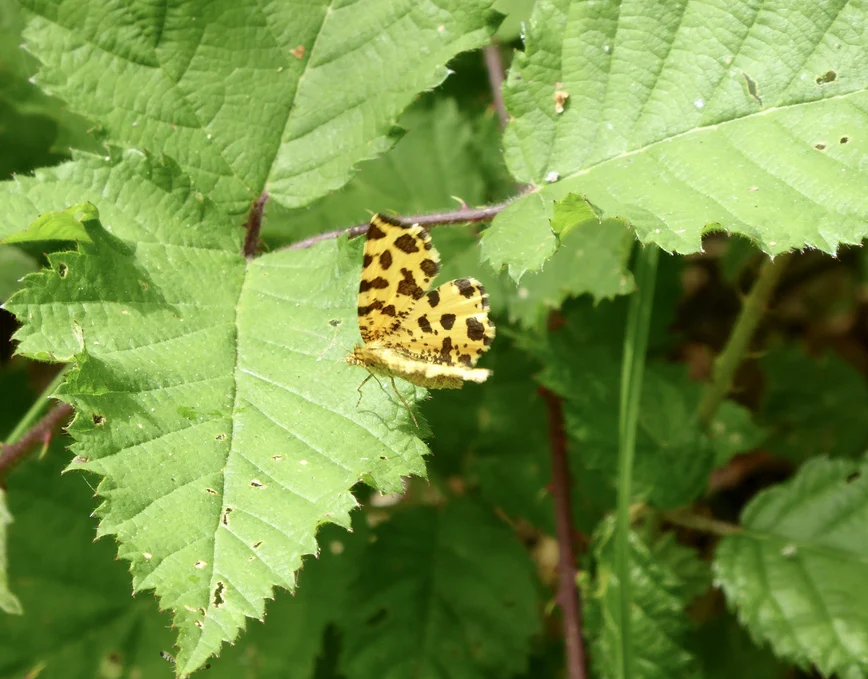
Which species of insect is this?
Pseudopanthera macularia
